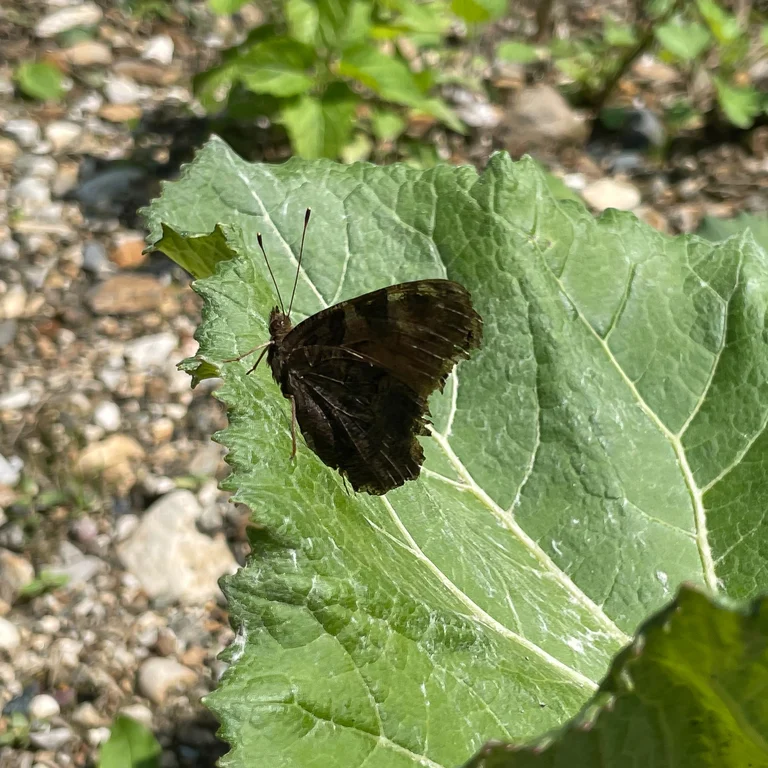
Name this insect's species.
Aglais io
